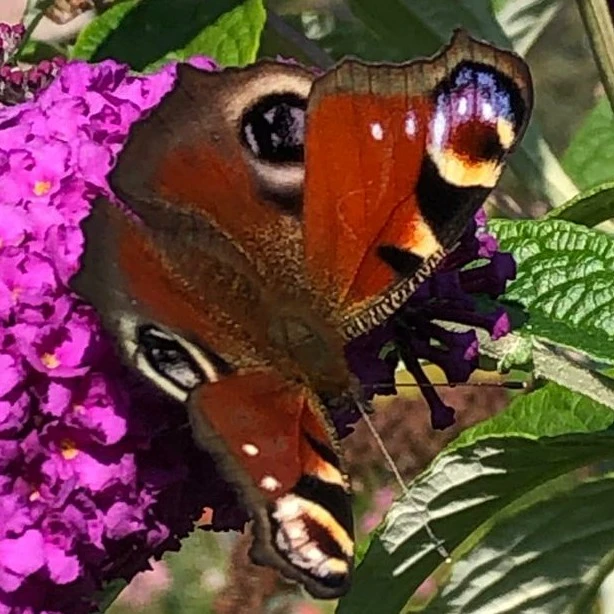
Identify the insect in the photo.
Aglais io
